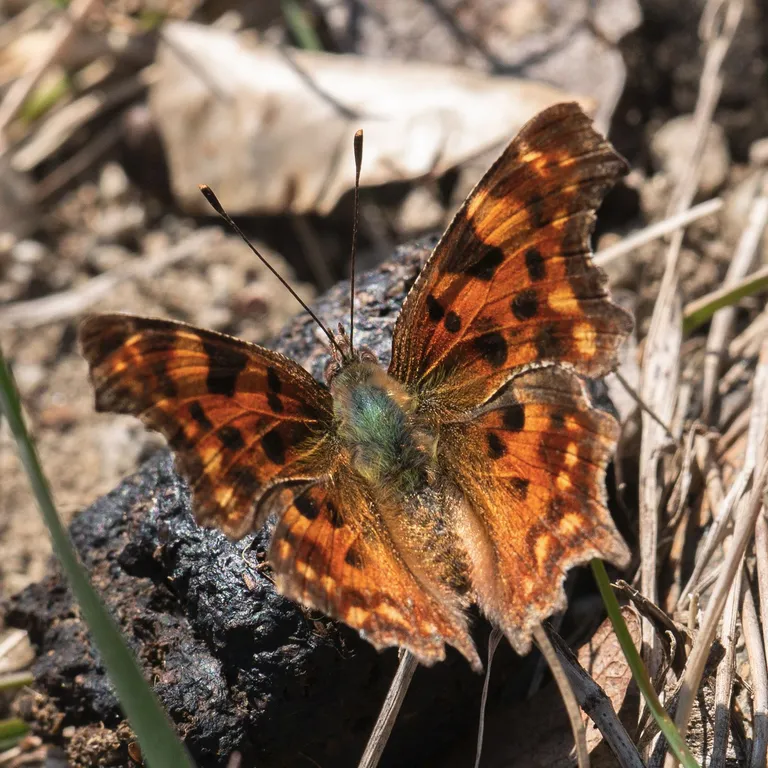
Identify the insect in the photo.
Polygonia c-album
